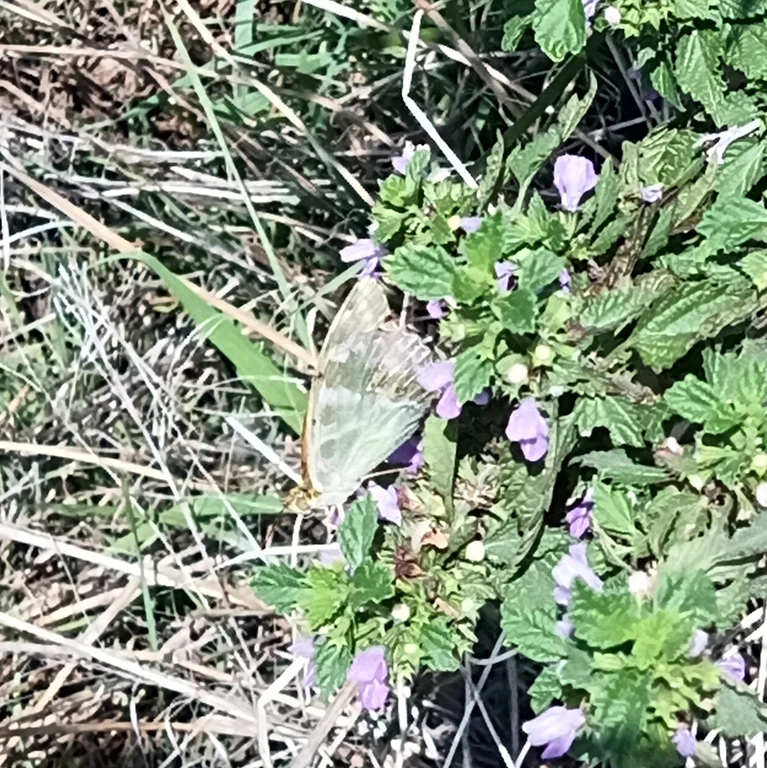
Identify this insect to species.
Argynnis paphia
